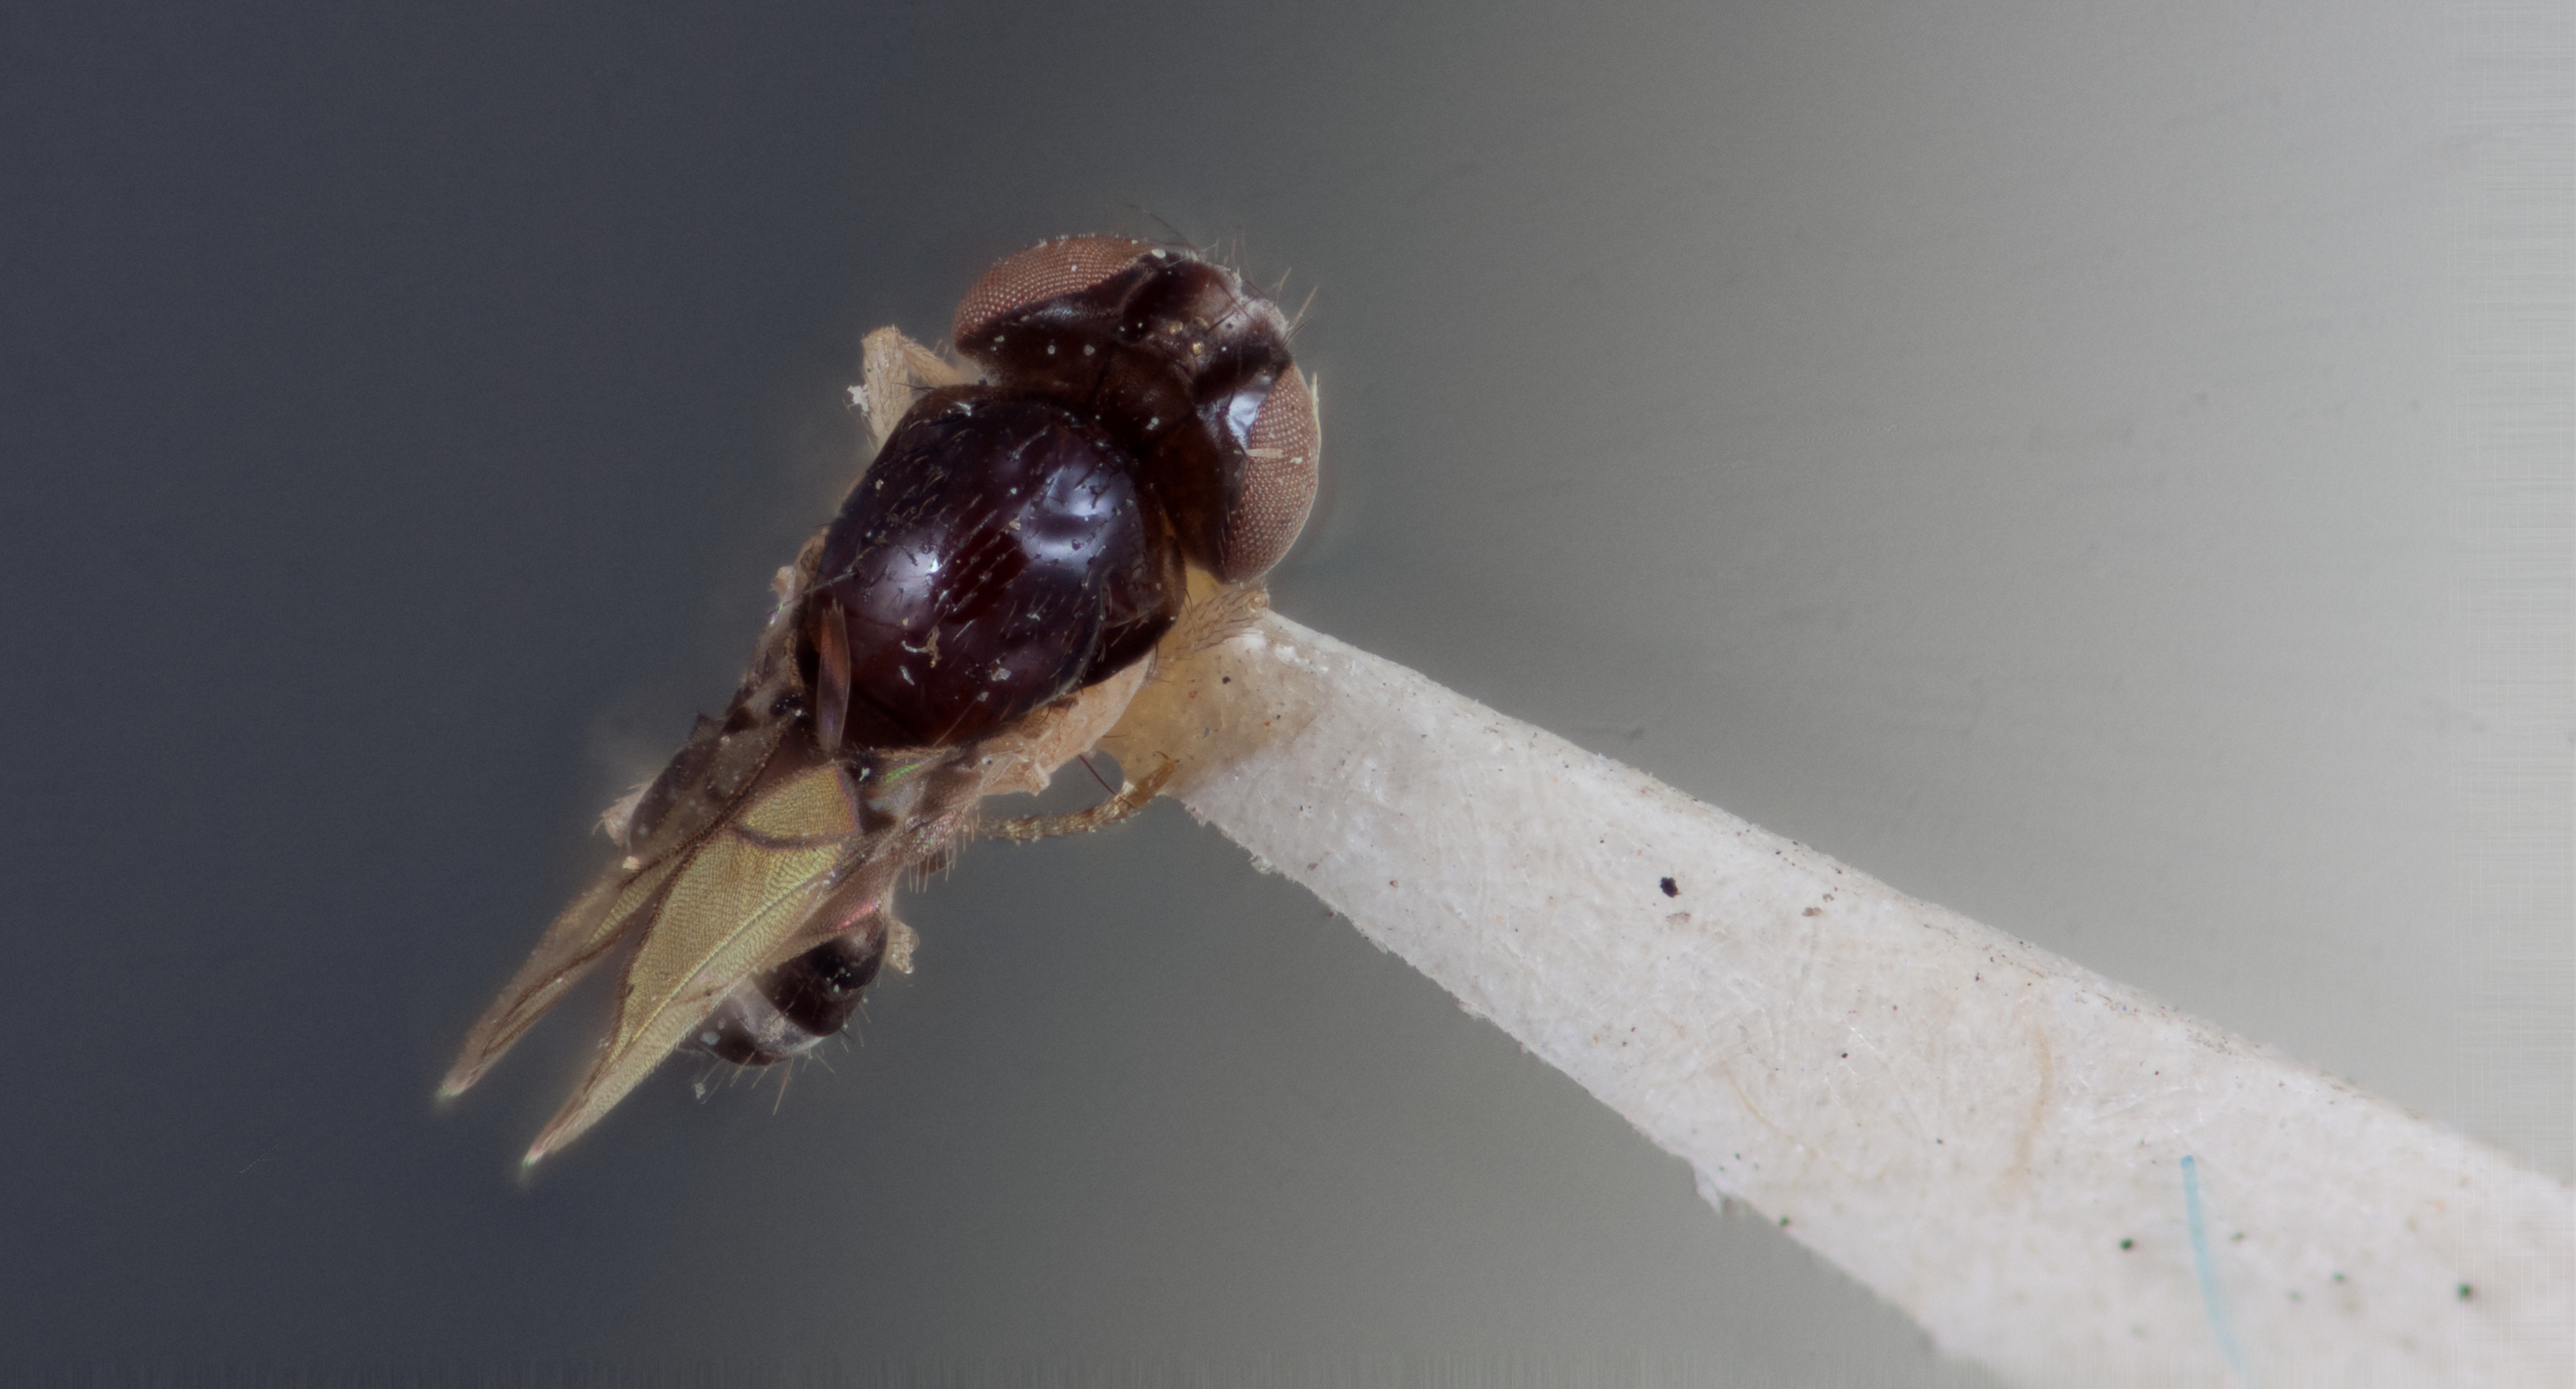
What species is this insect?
Drosophila projectans (also Mycodrosophila projectans)
